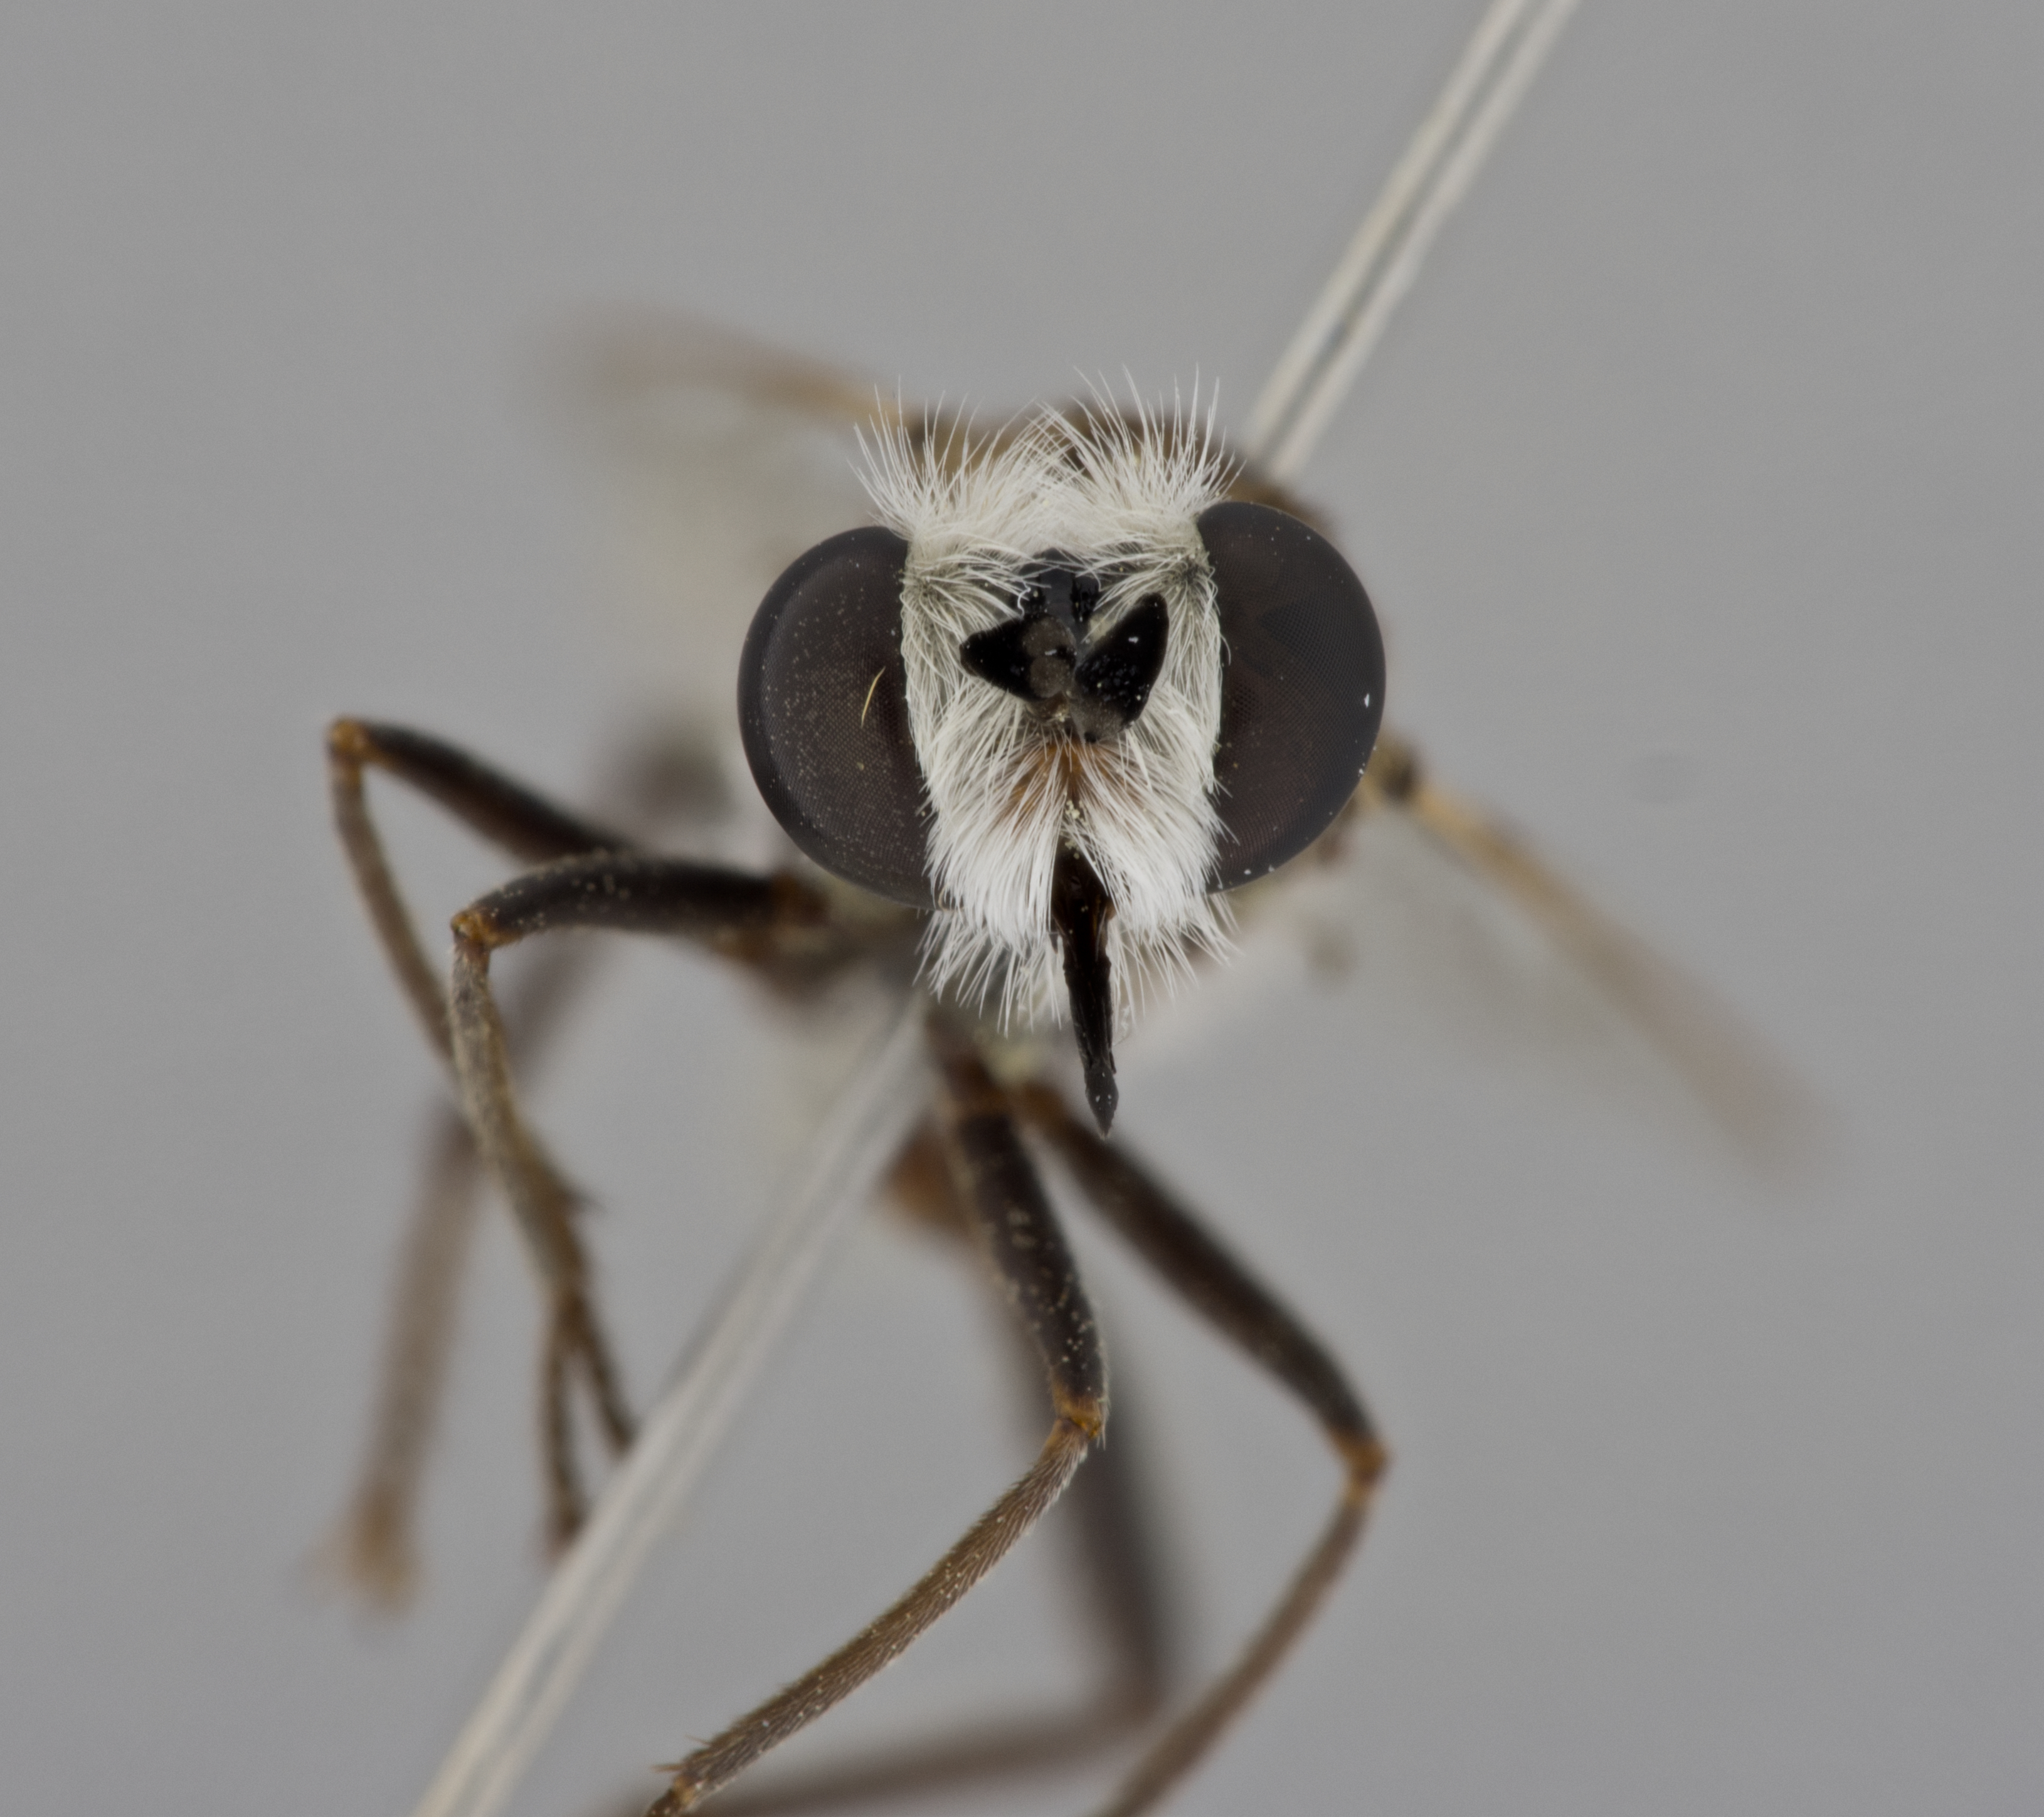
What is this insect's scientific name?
Afroleptomydas opacicinctus
